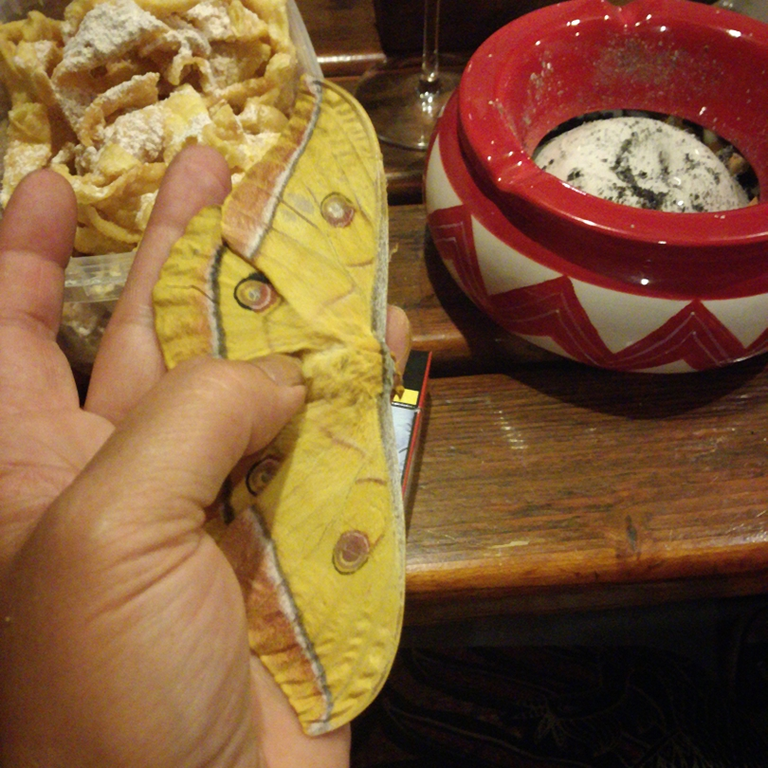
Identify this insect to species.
Antheraea yamamai
